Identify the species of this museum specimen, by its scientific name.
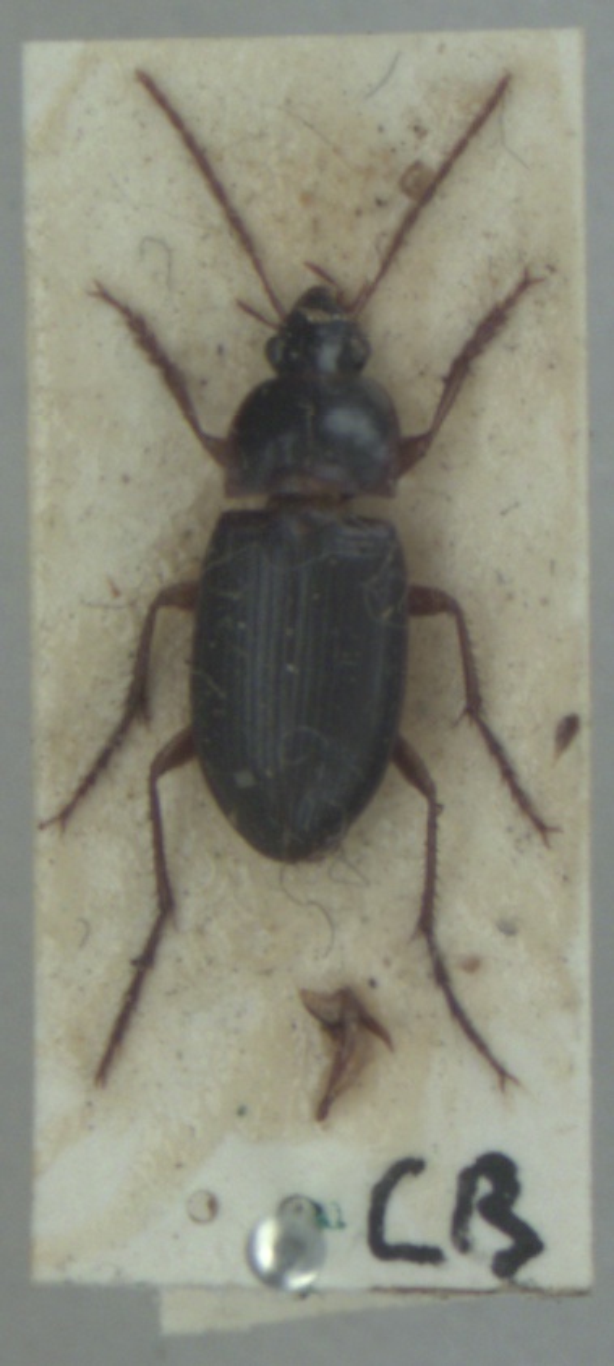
Calathus erratus
